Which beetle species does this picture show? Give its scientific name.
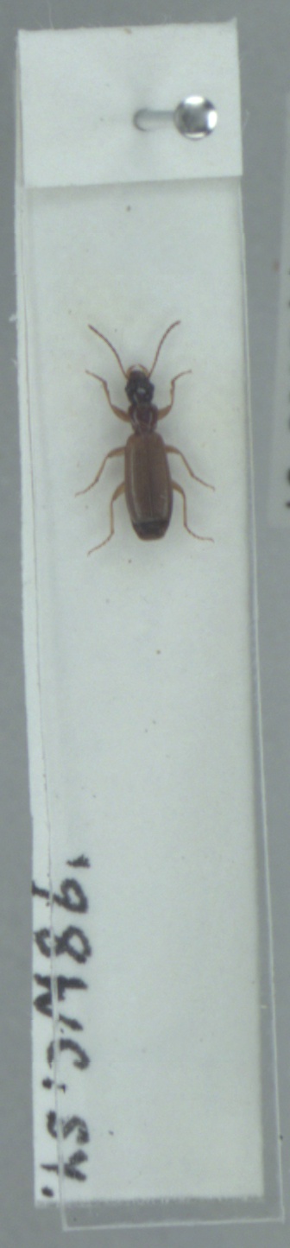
Paradromius linearis
